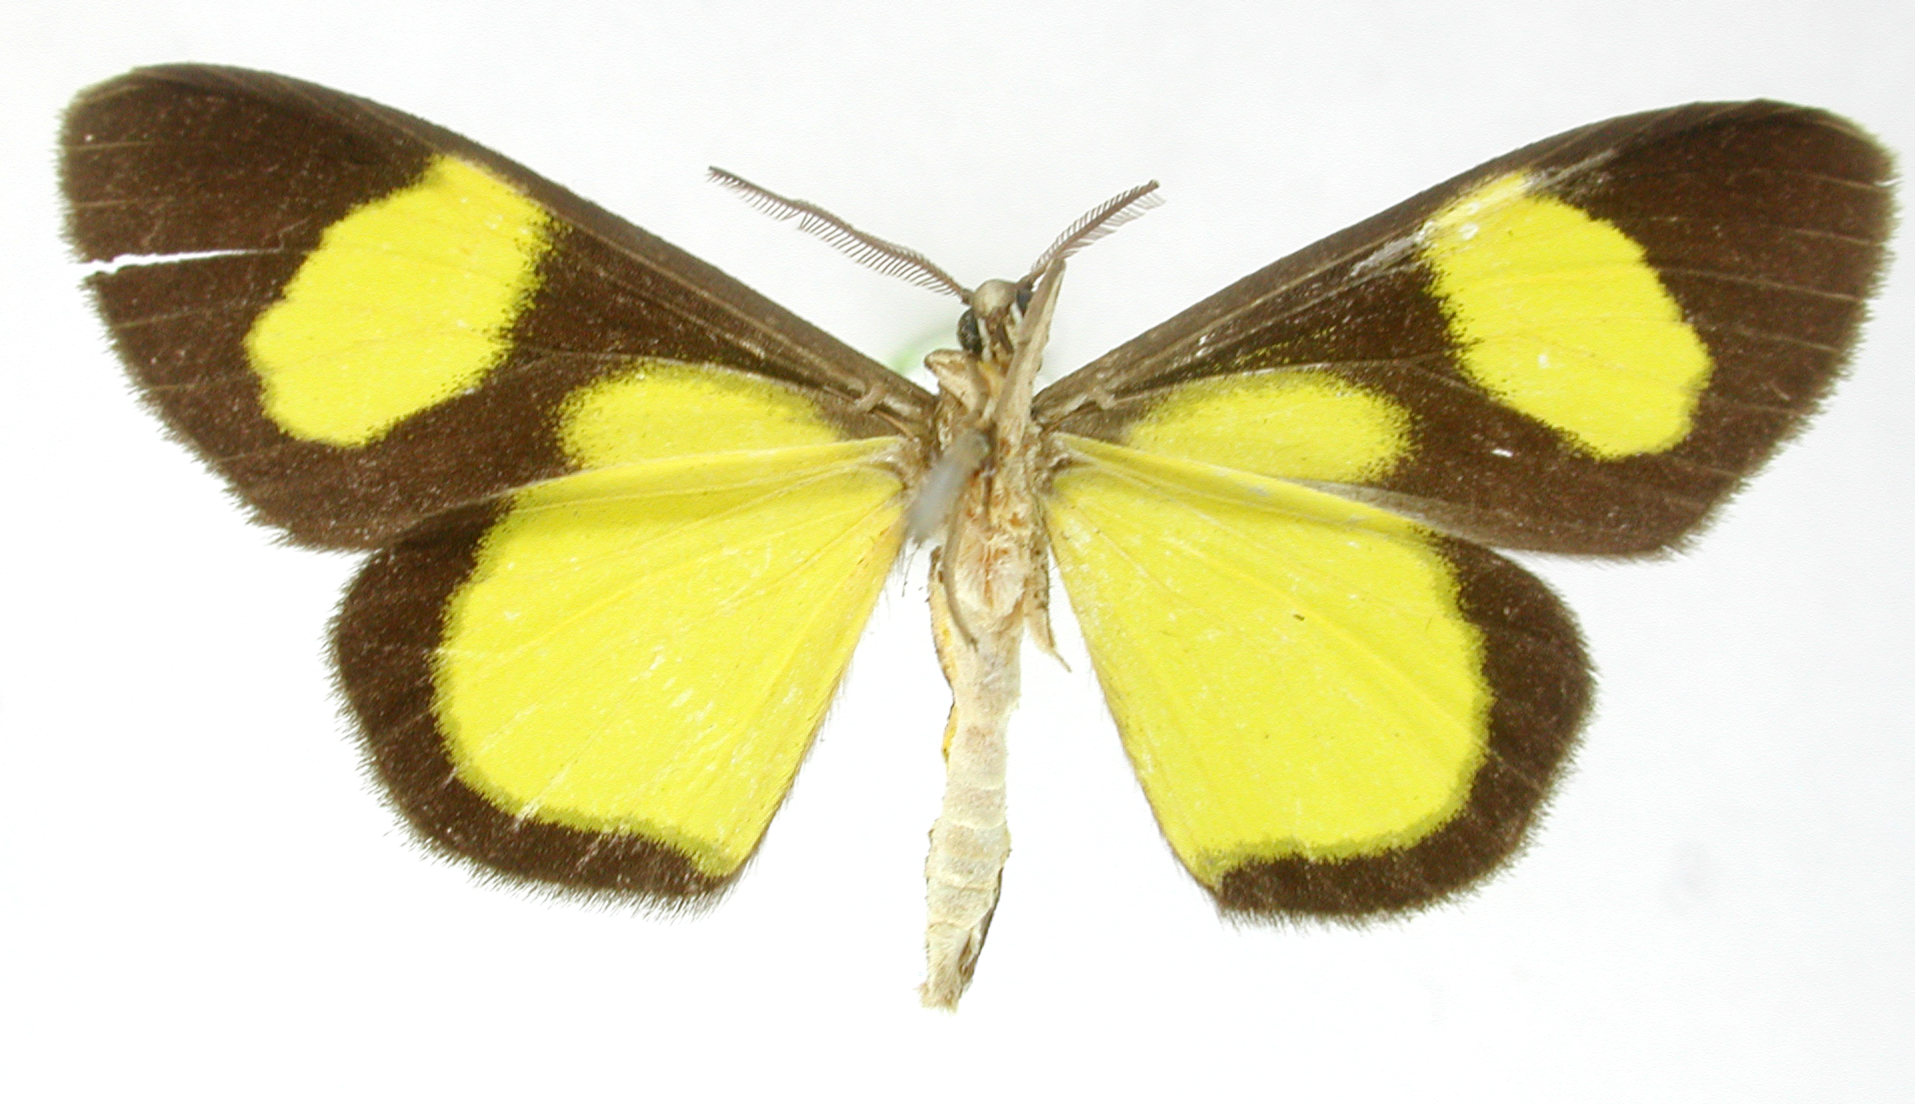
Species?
Cyllopoda breviplaga
